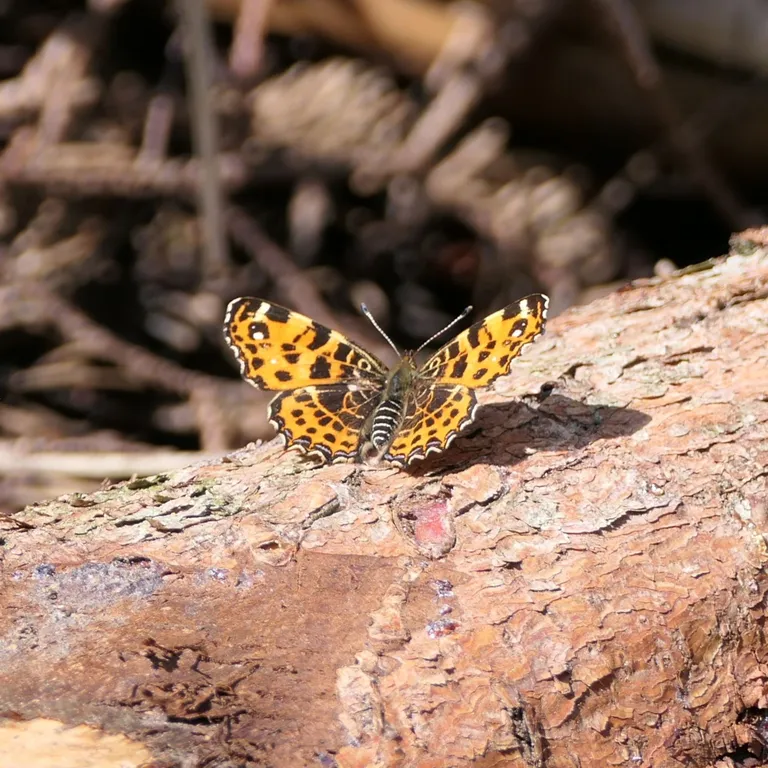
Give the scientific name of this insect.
Araschnia levana
